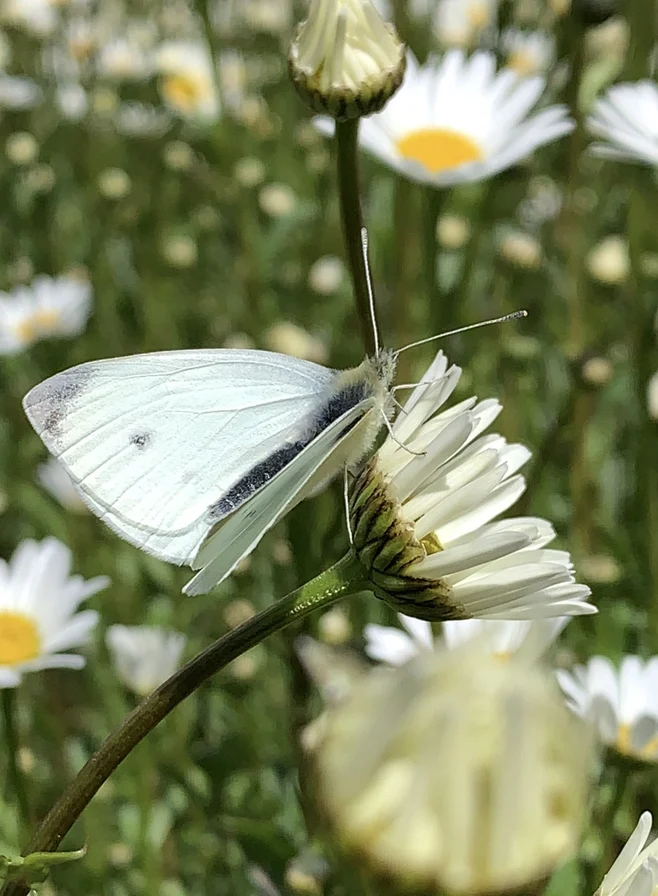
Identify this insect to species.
Pieris rapae
